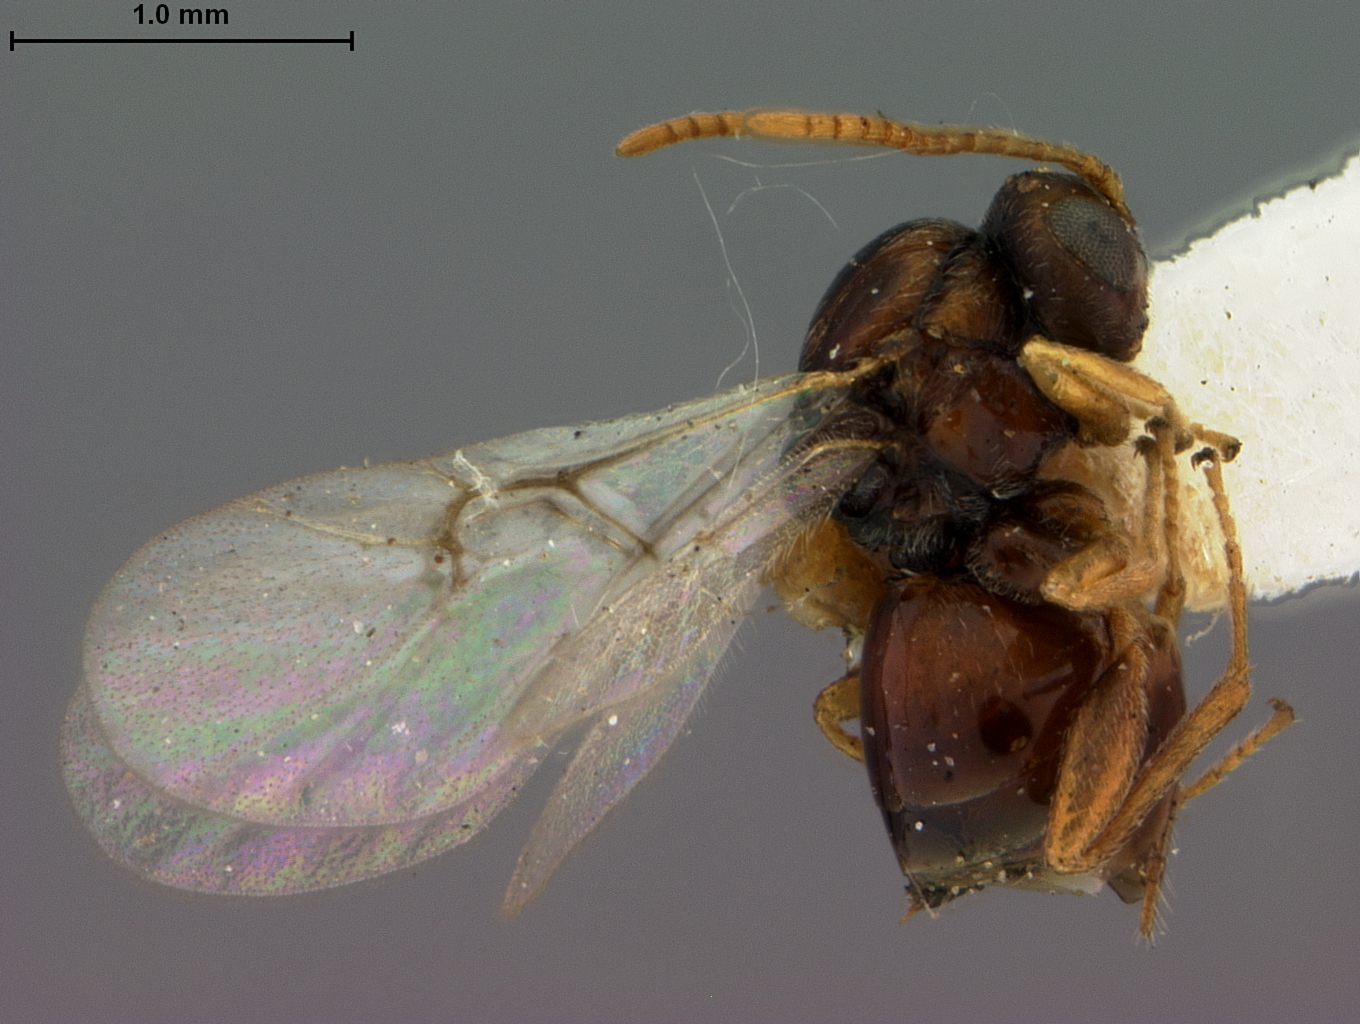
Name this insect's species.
Andricus foliosus
